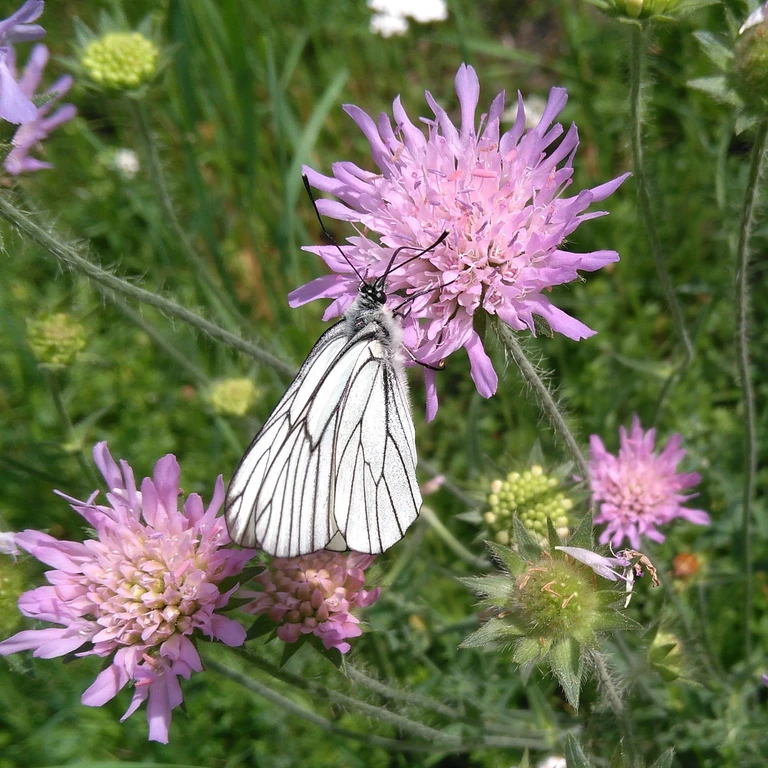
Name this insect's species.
Aporia crataegi
